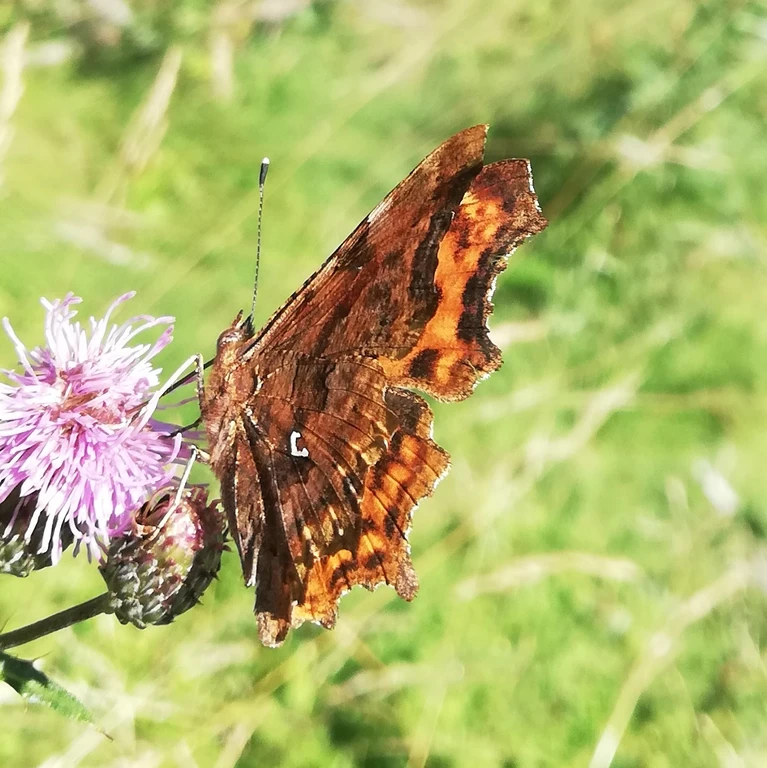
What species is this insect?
Polygonia c-album
